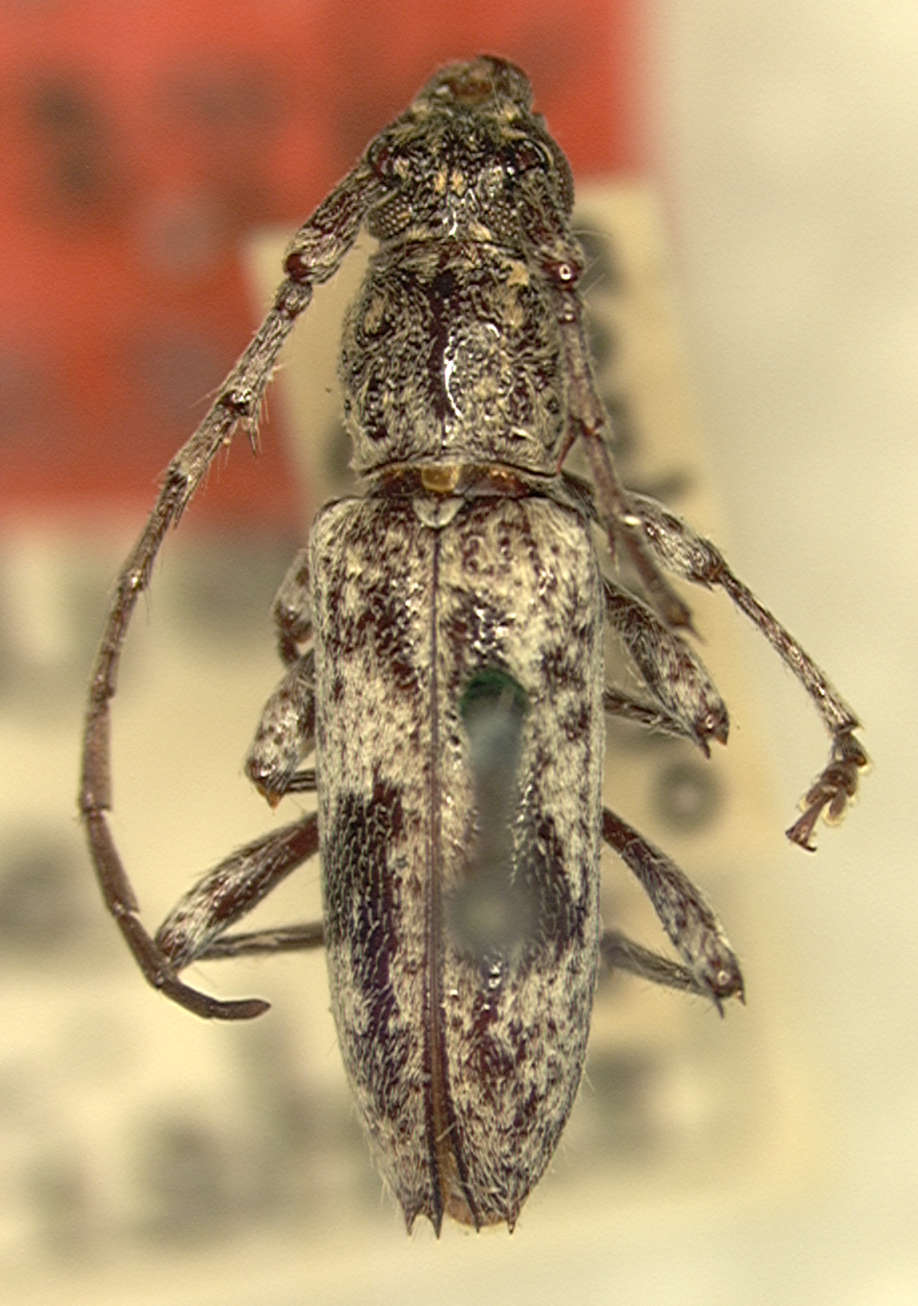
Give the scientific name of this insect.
Elaphidion cubae
